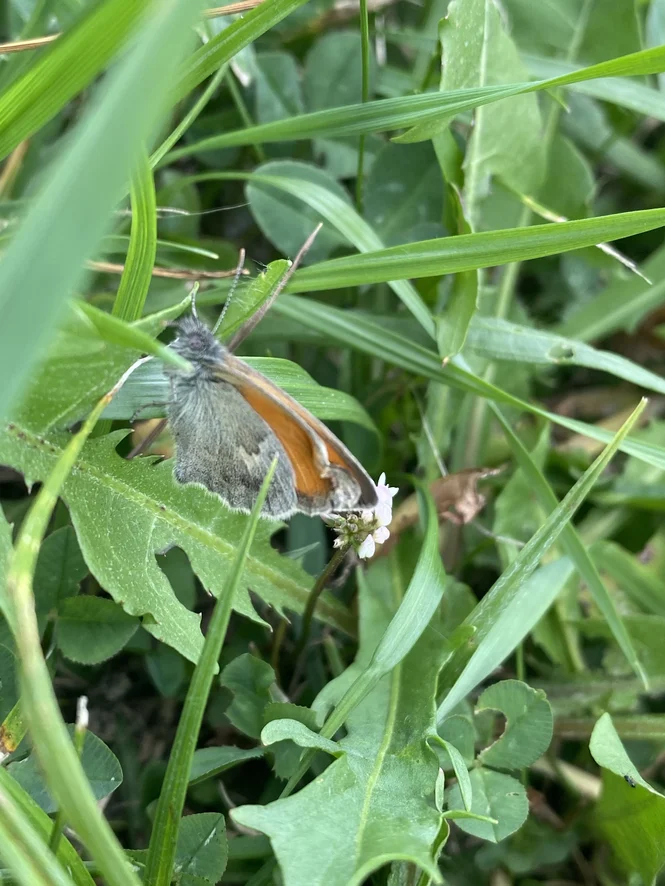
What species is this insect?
Coenonympha pamphilus
